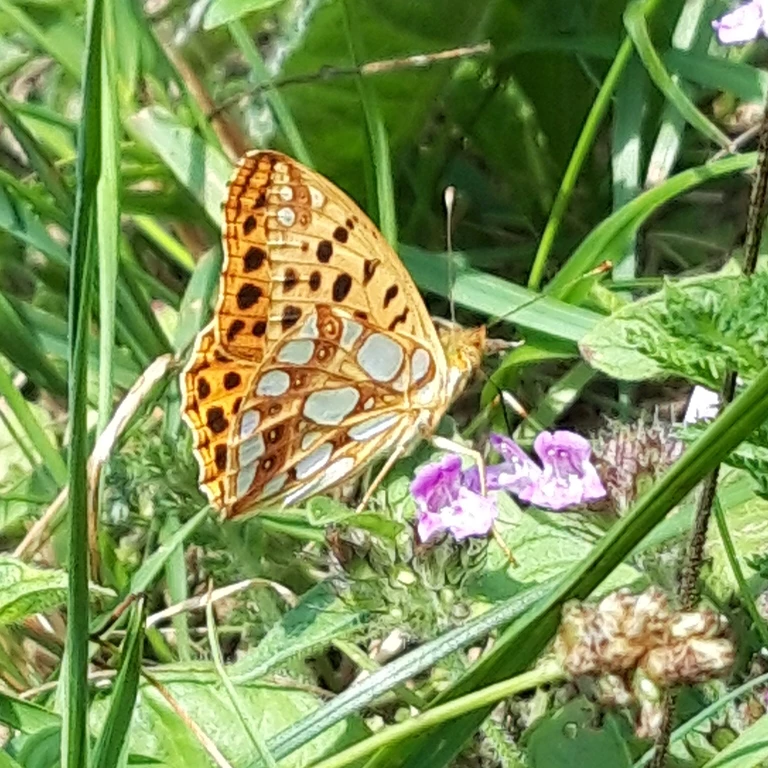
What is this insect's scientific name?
Issoria lathonia
